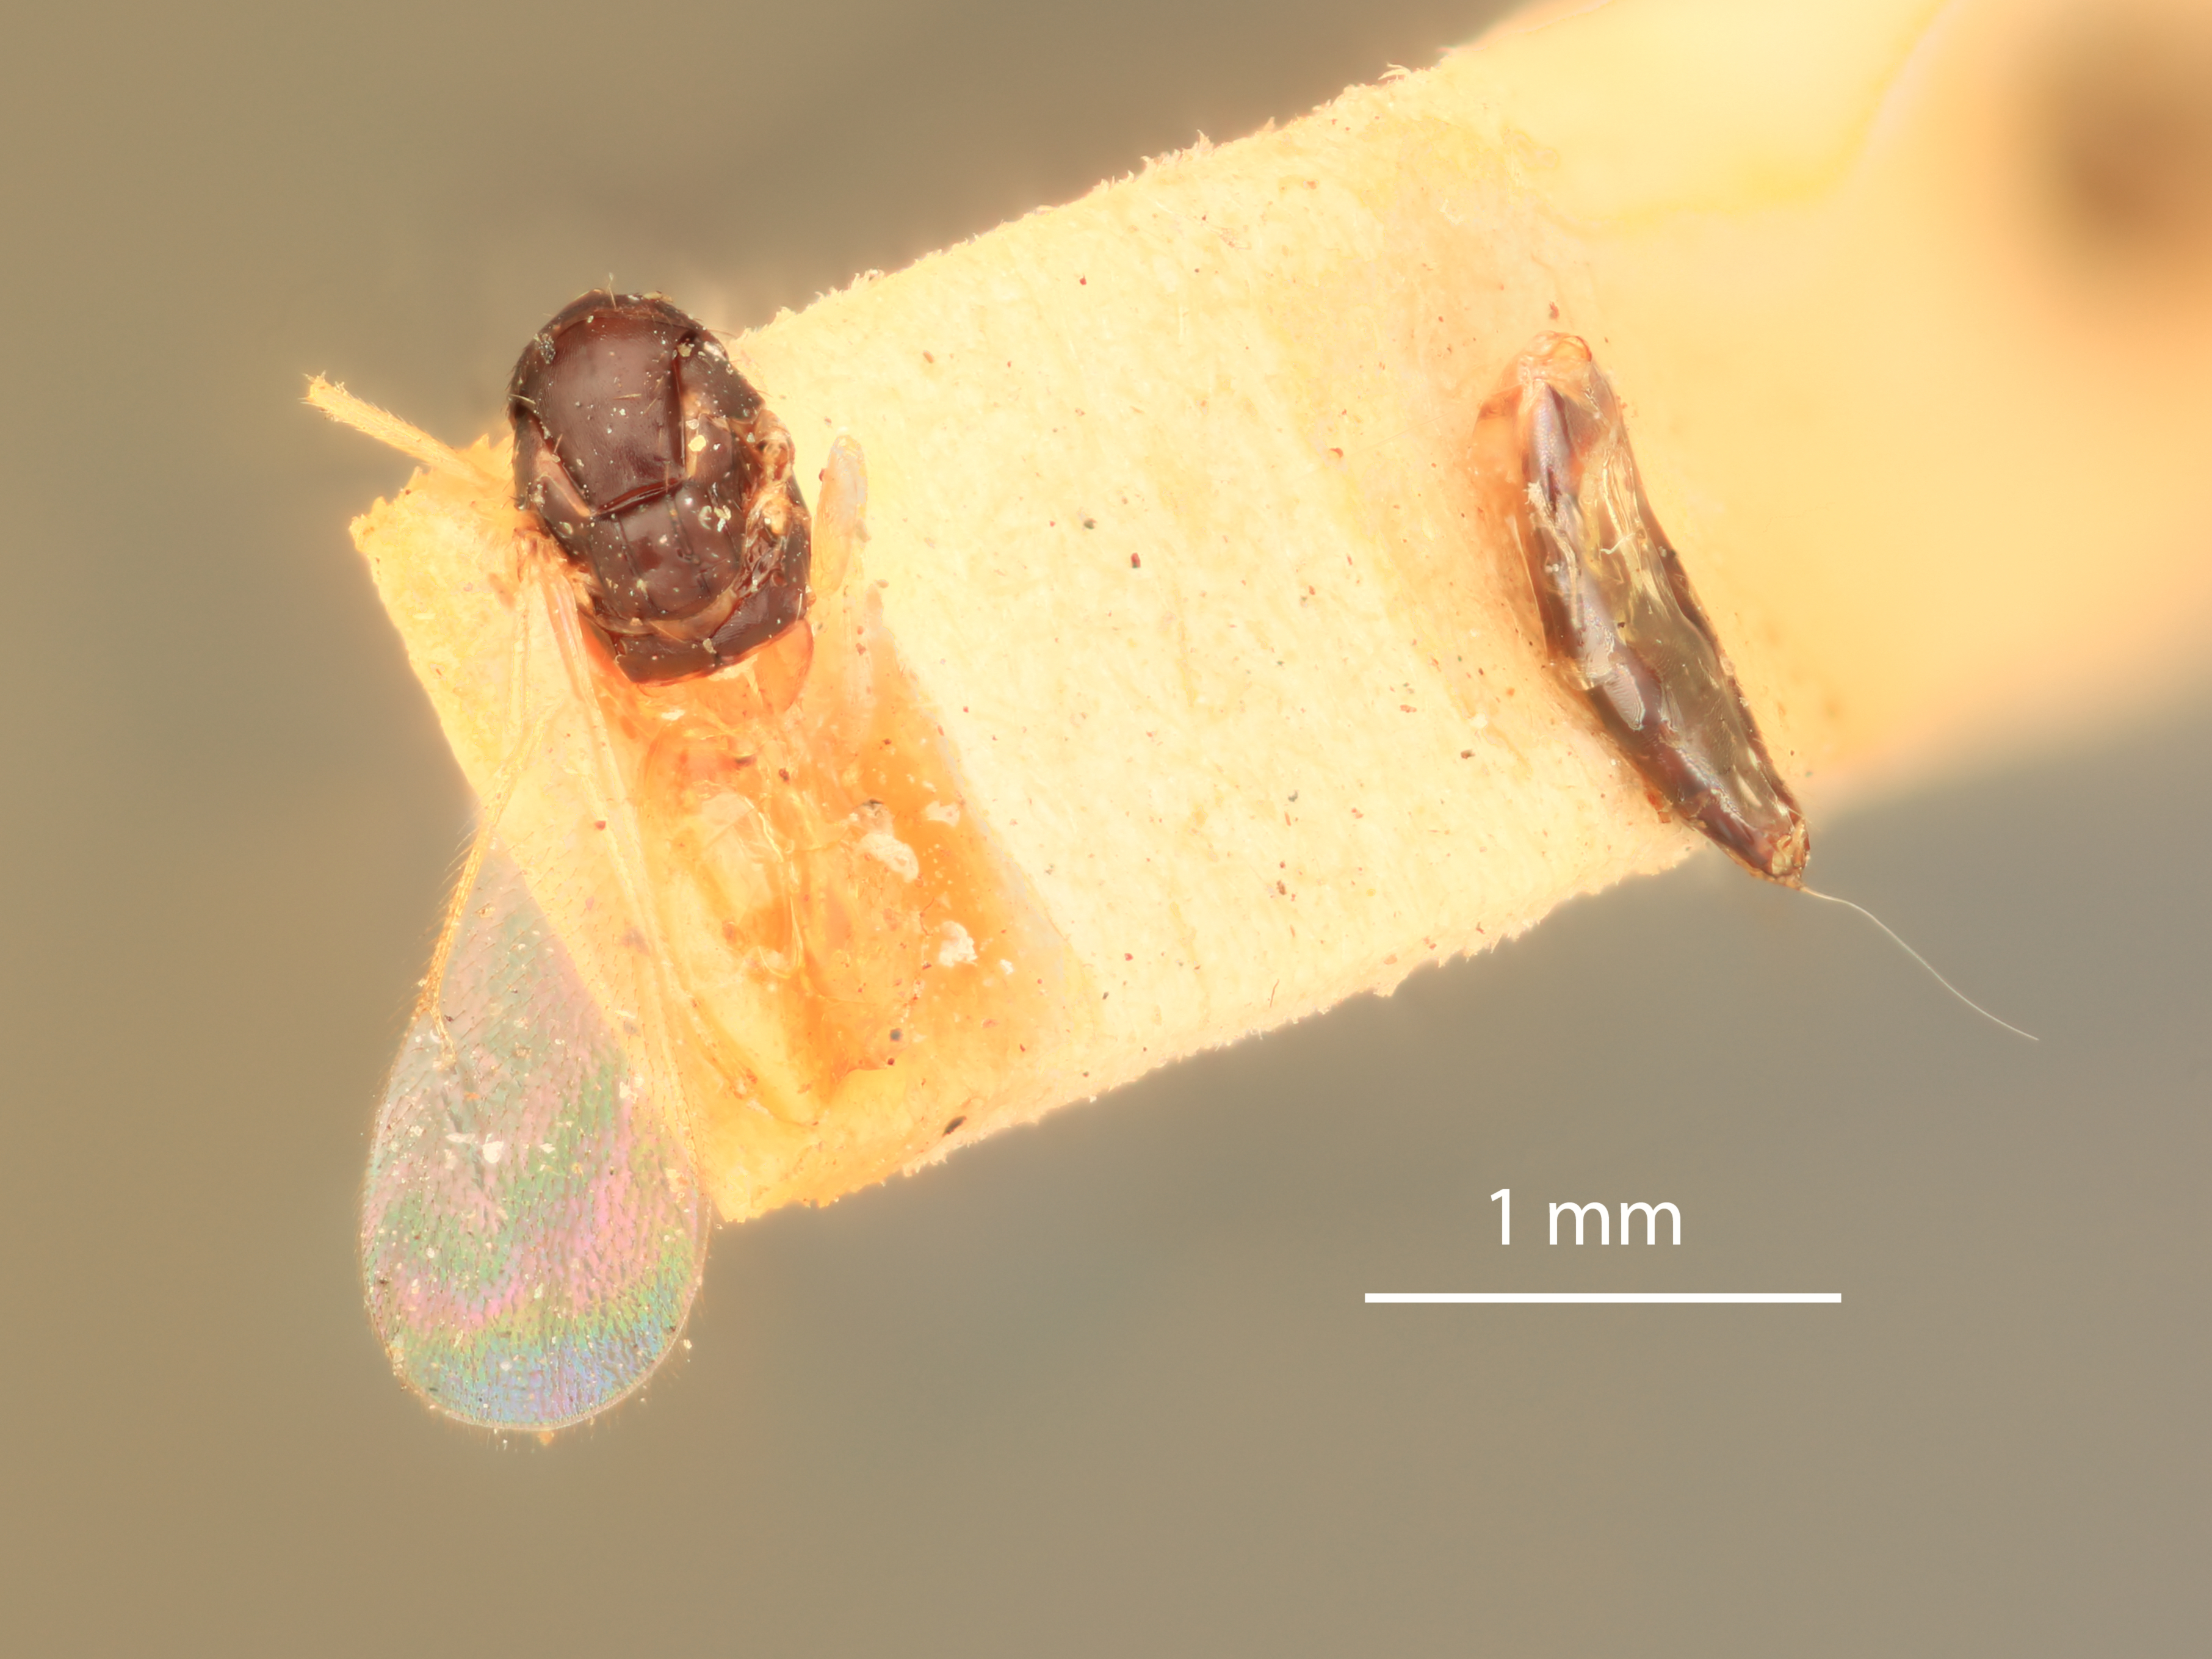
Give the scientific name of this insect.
Neomphaloidella florida
